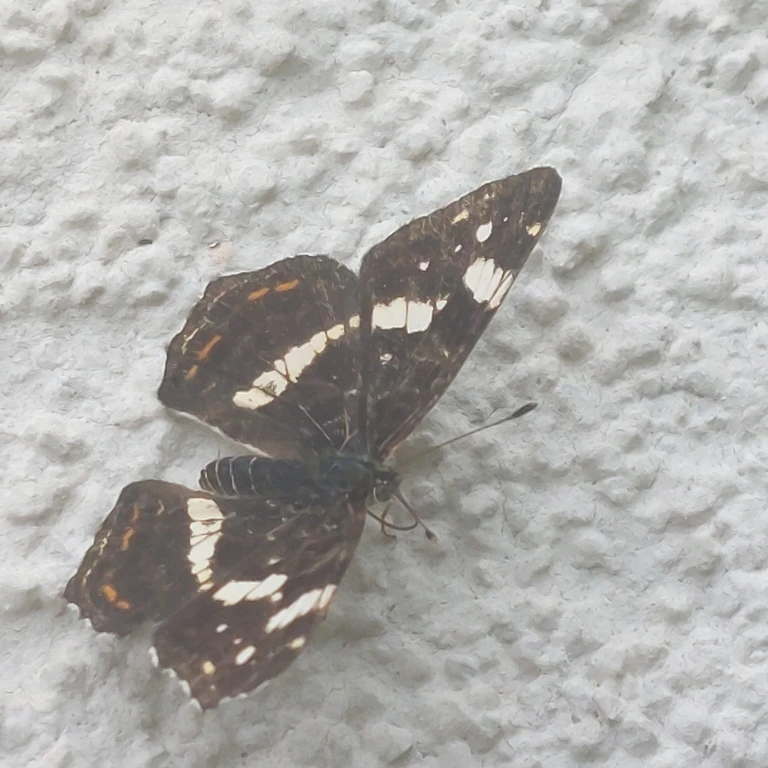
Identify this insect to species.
Araschnia levana
